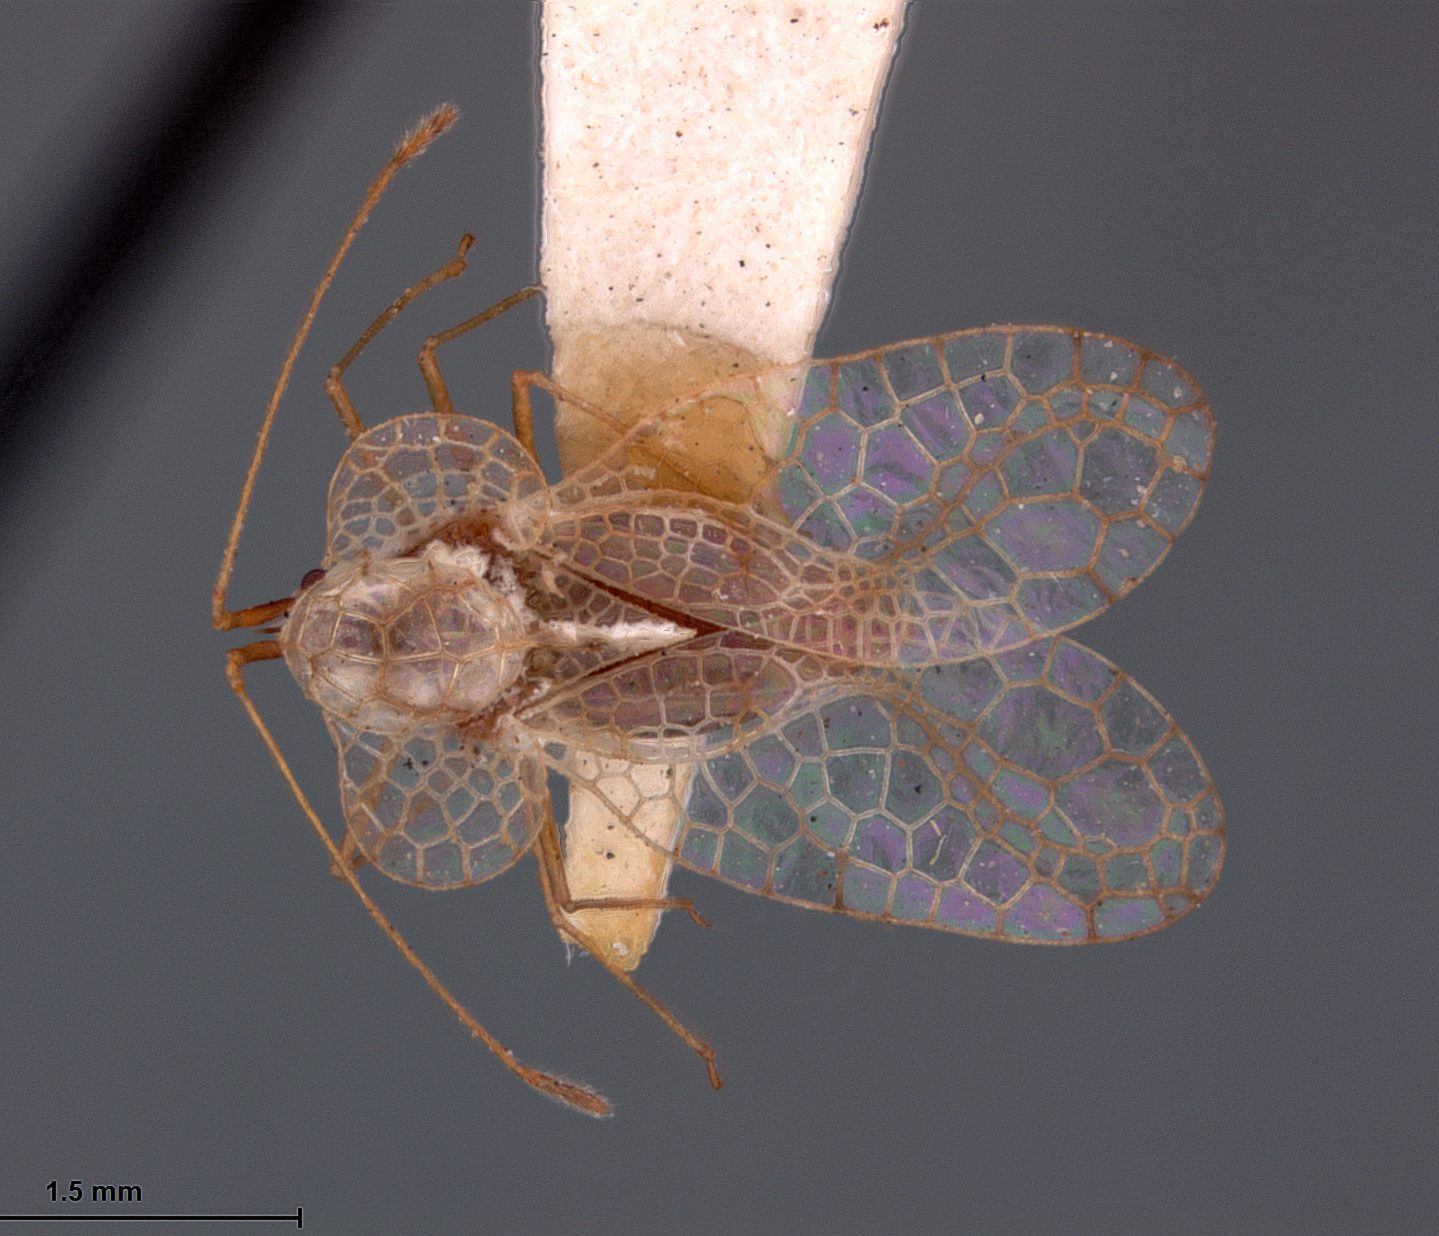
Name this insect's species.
Leptopharsa walcotti
